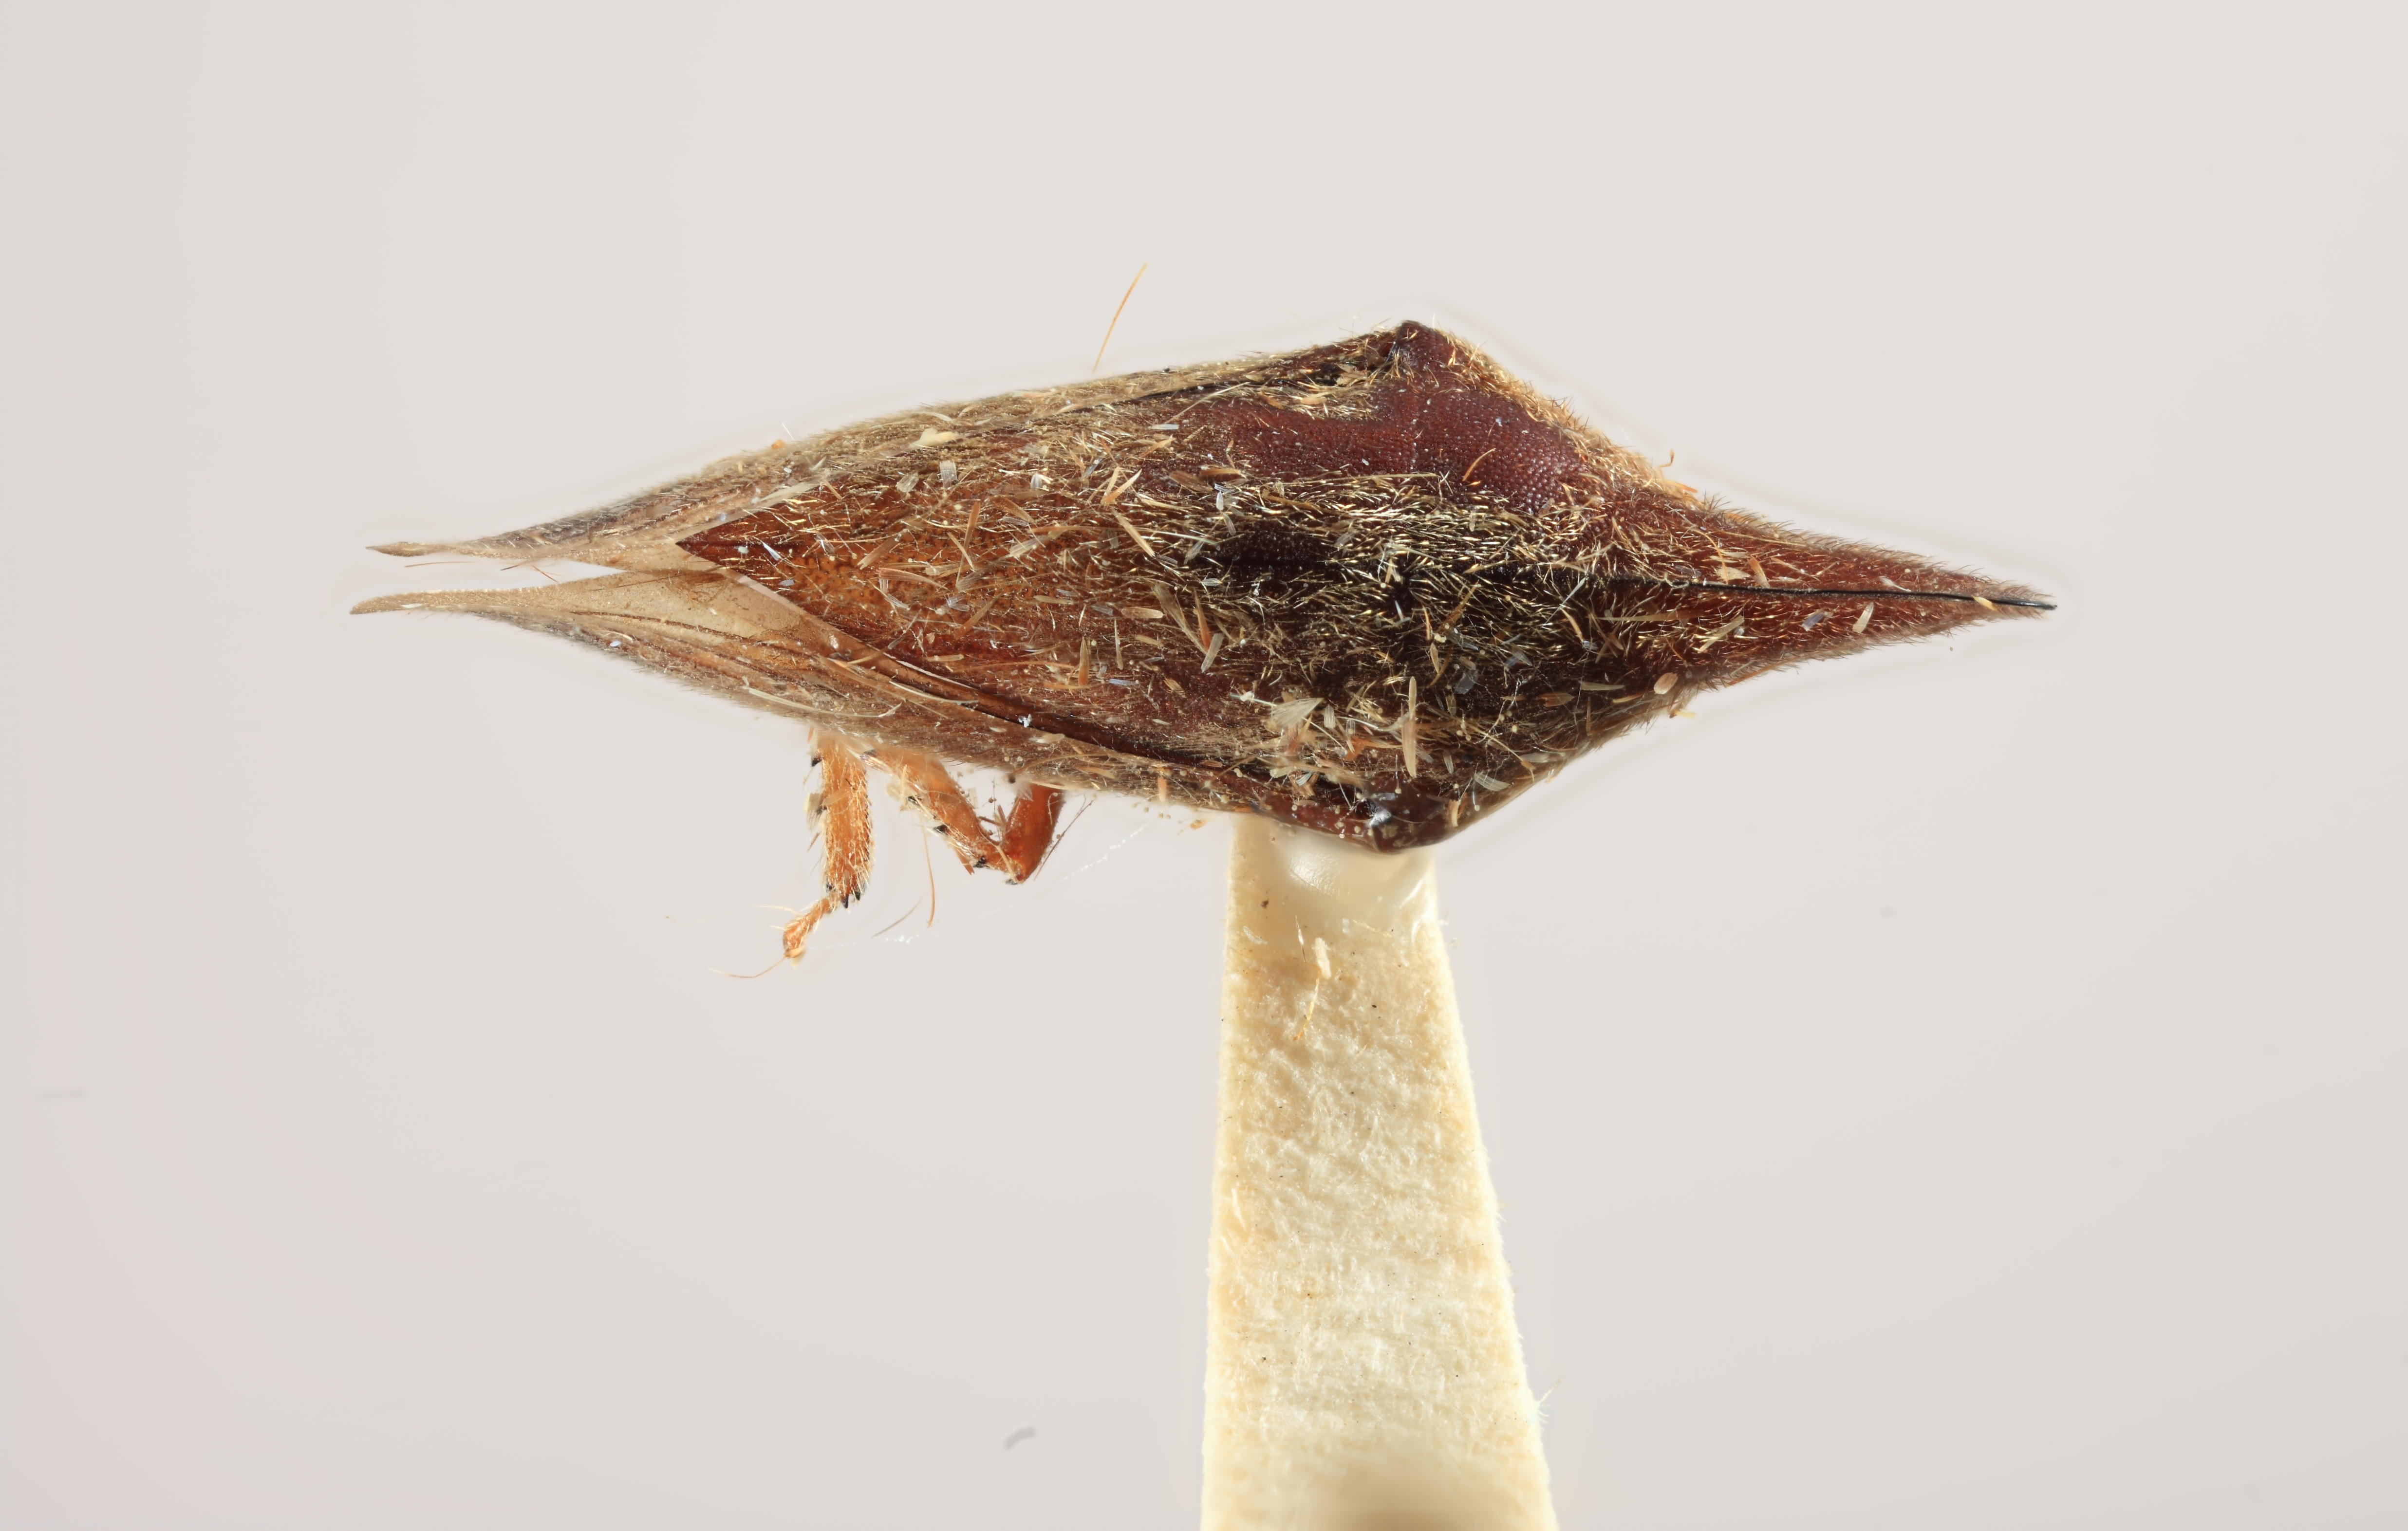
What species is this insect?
Calloconophora veracruzensis
